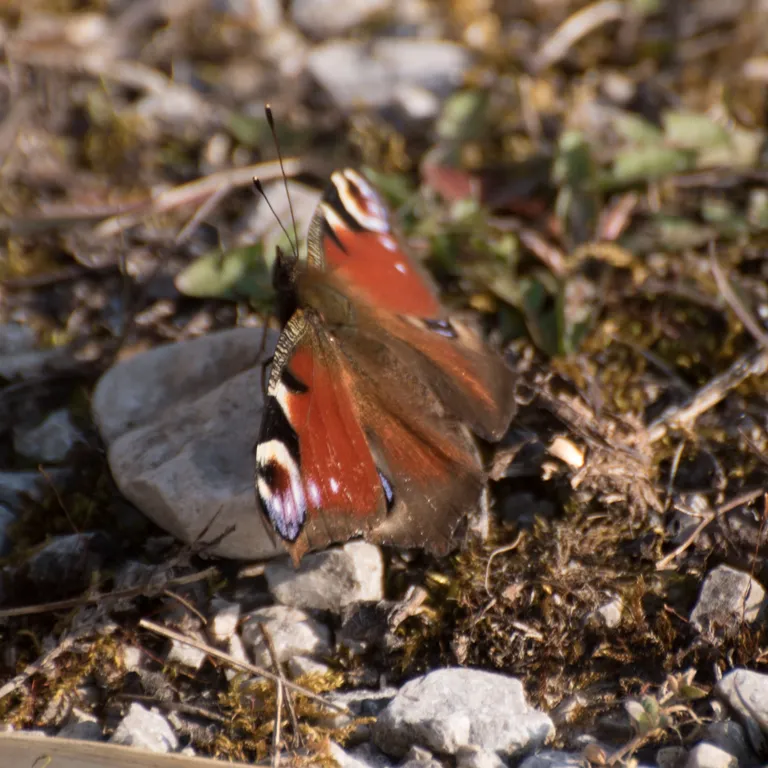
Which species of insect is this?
Aglais io
